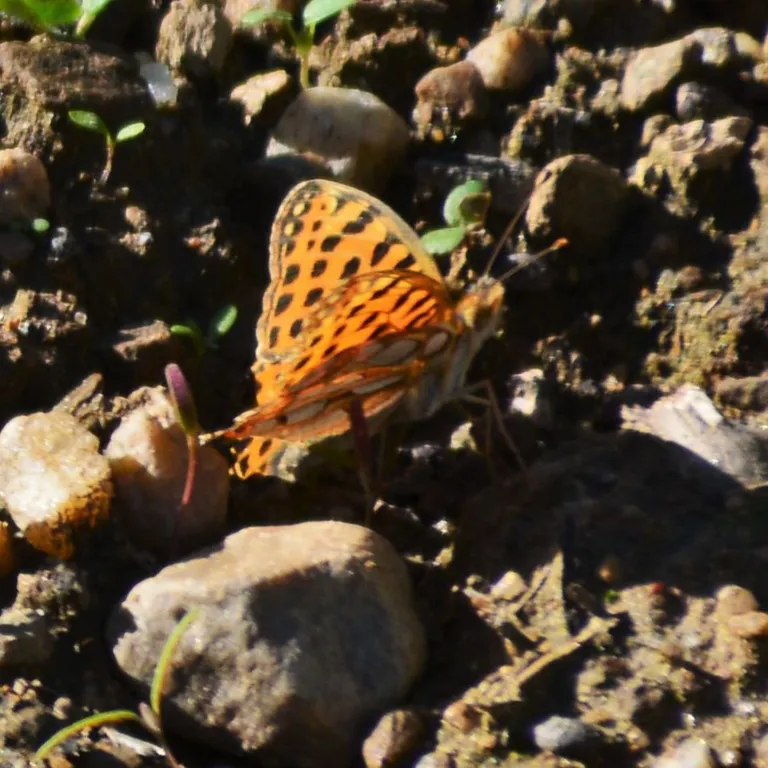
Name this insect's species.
Issoria lathonia
